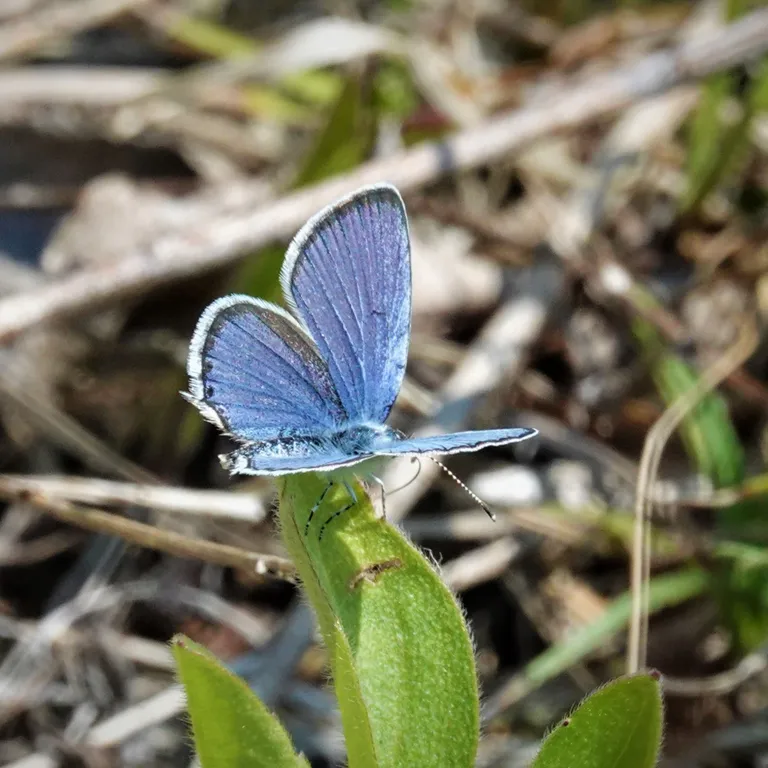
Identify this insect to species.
Cupido argiades (also Elkalyce argiades)
